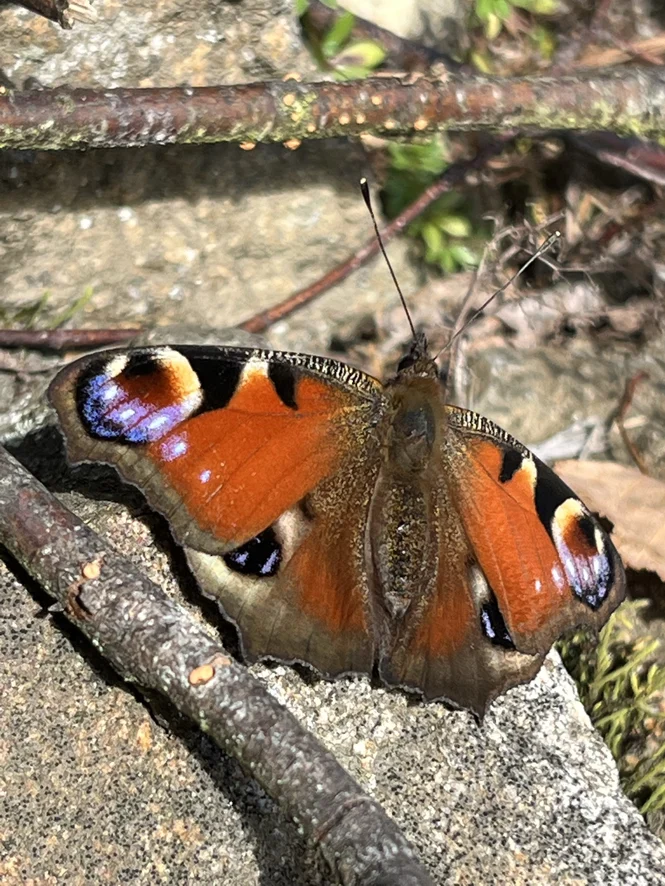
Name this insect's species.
Aglais io
